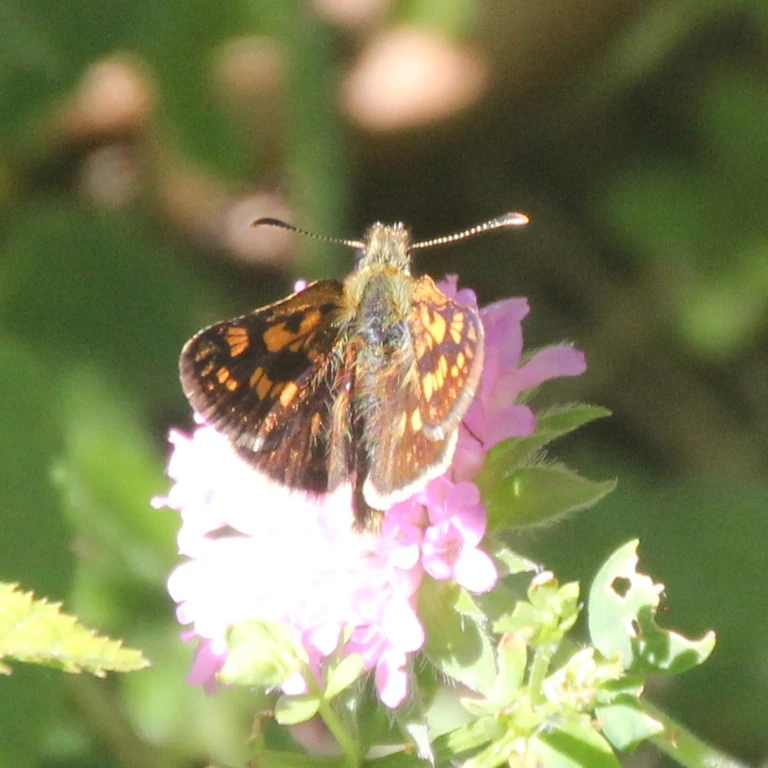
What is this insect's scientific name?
Carterocephalus palaemon
